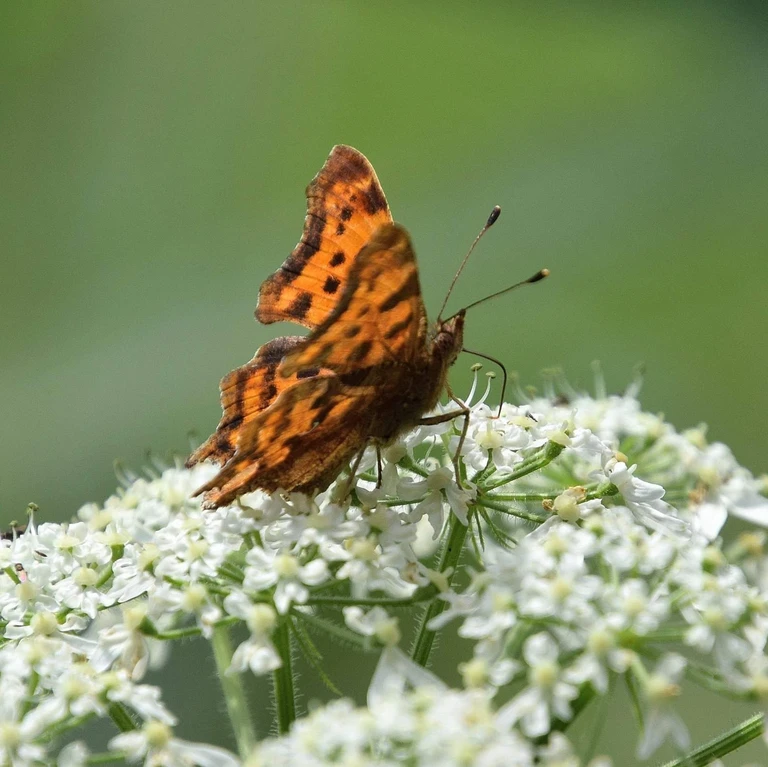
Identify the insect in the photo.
Polygonia c-album
